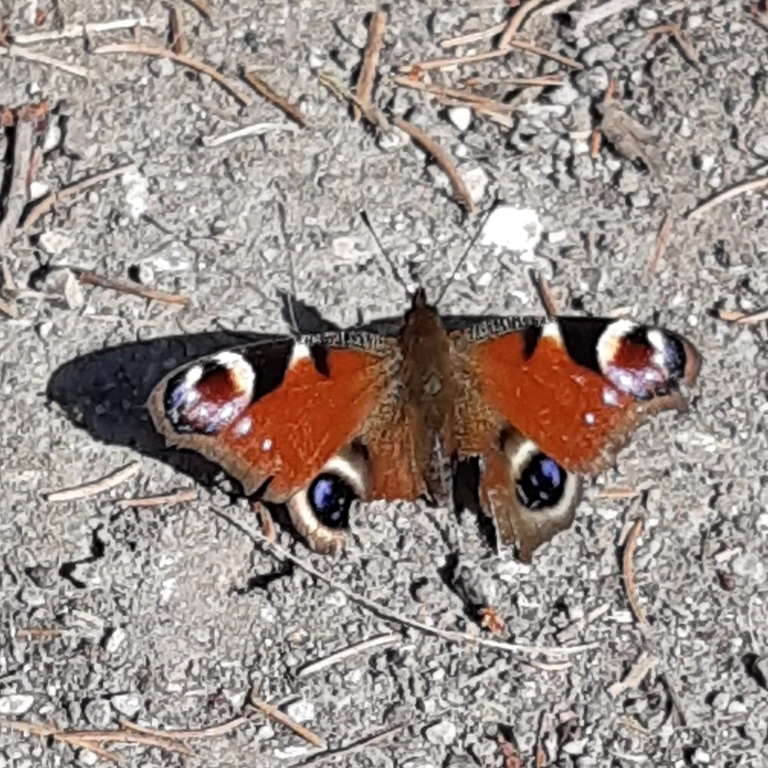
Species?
Aglais io
